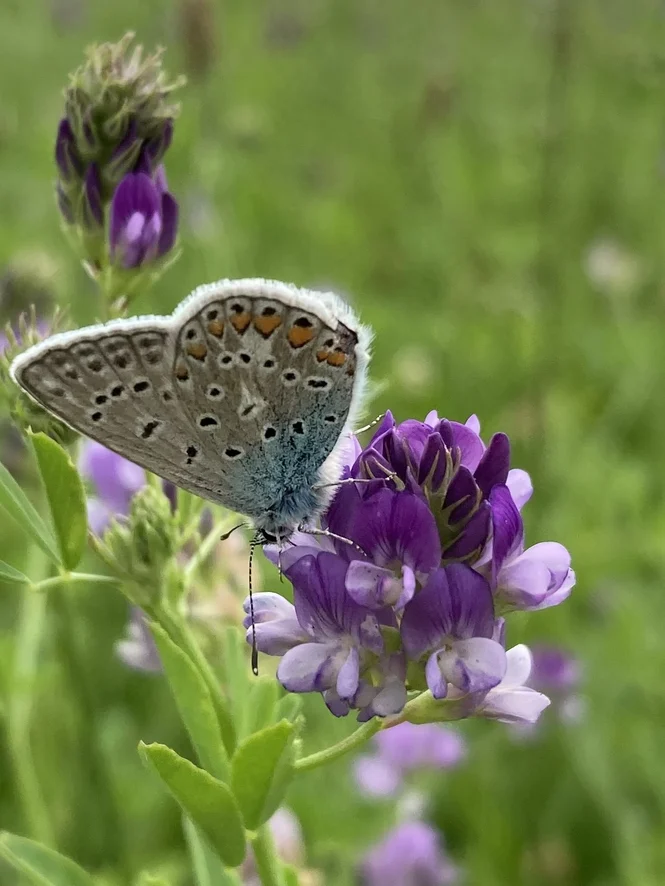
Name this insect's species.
Polyommatus icarus
